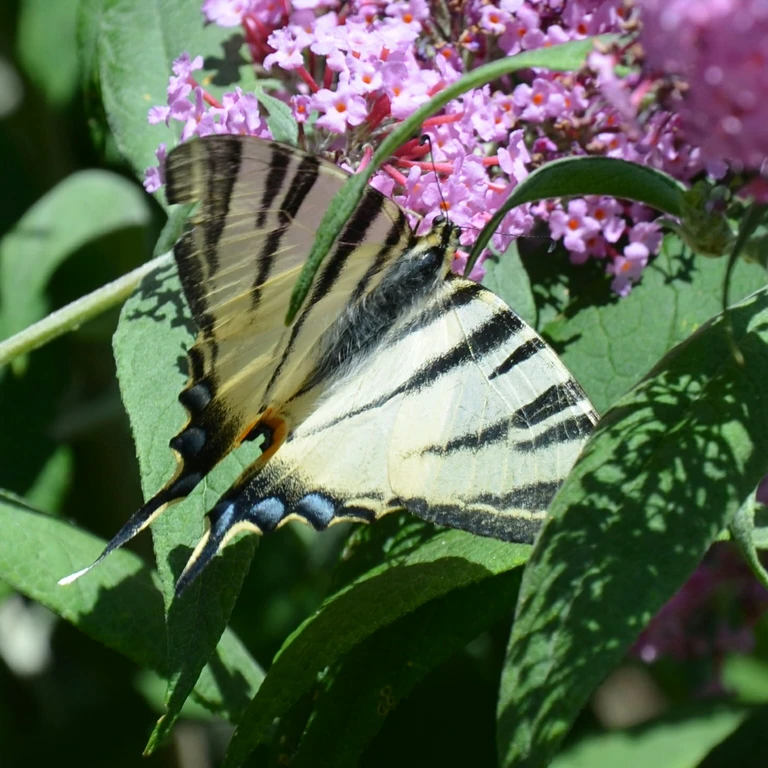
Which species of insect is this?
Iphiclides podalirius
